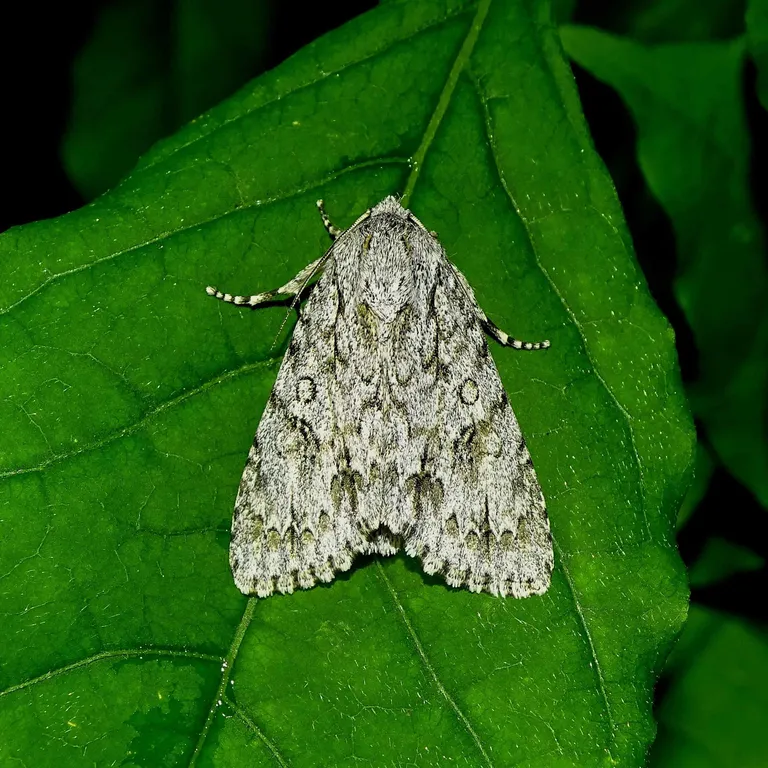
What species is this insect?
Acronicta aceris
